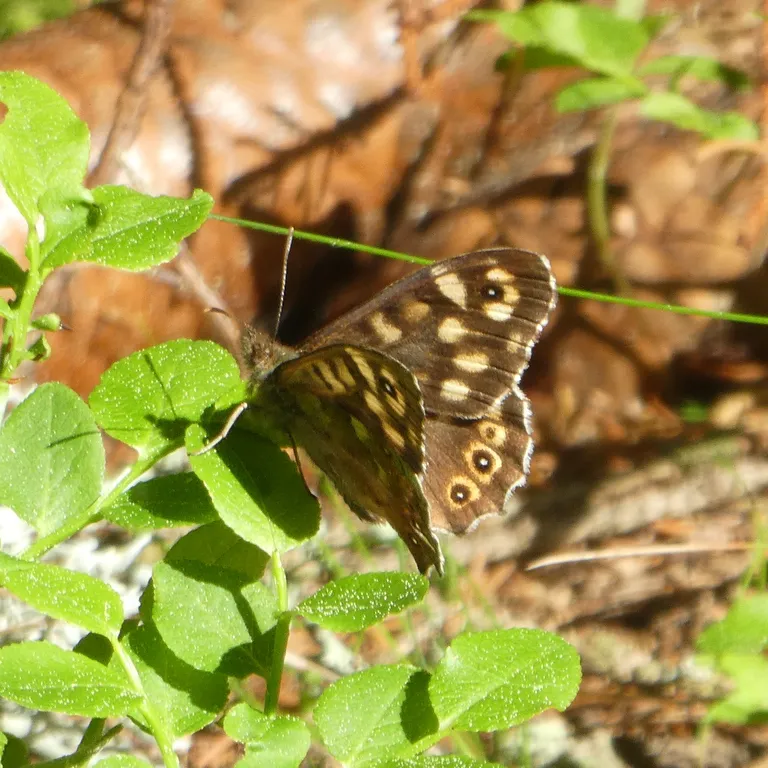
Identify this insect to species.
Pararge aegeria
